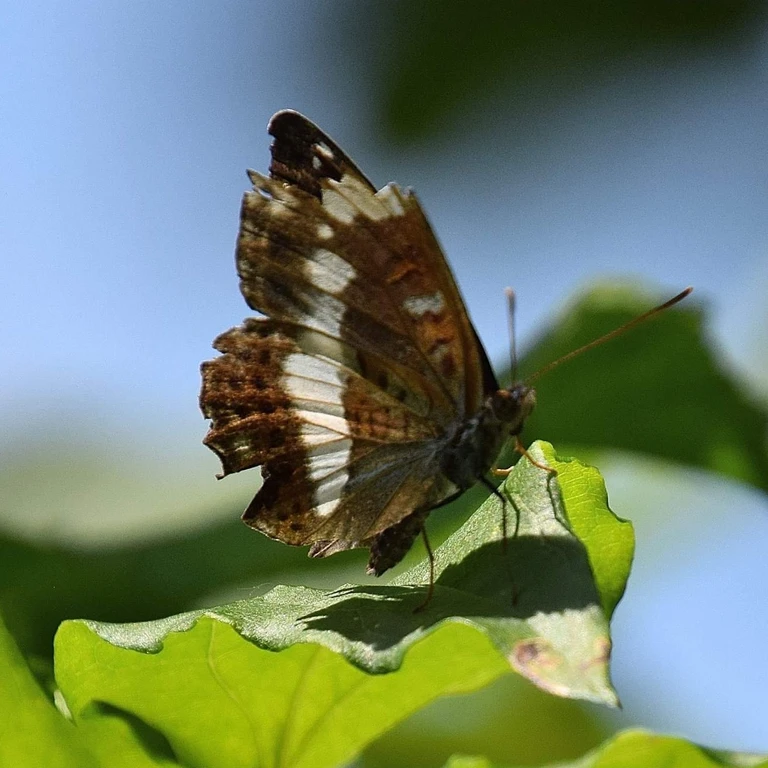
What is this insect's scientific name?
Limenitis camilla (also Ladoga camilla)
